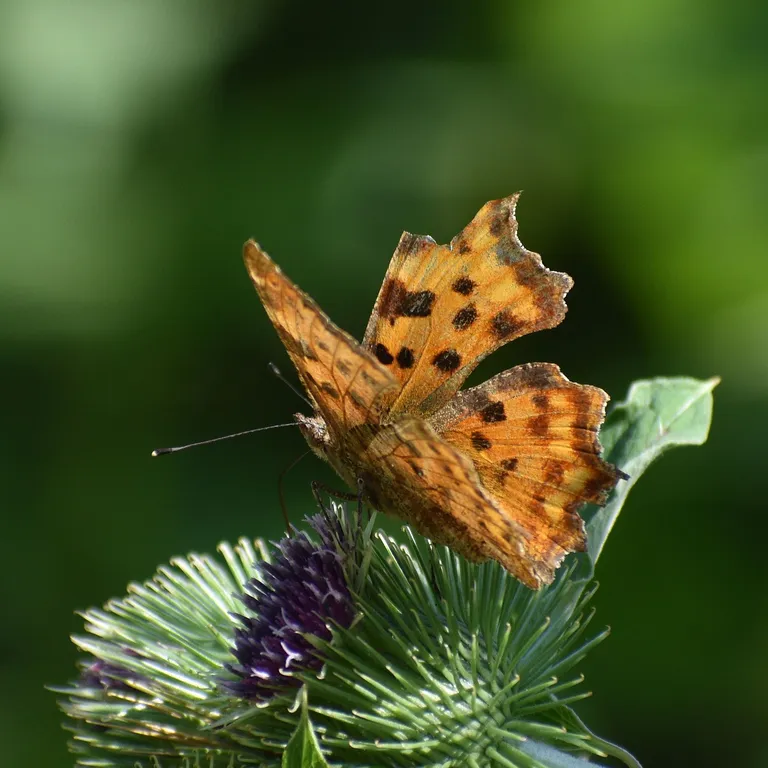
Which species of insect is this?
Polygonia c-album
